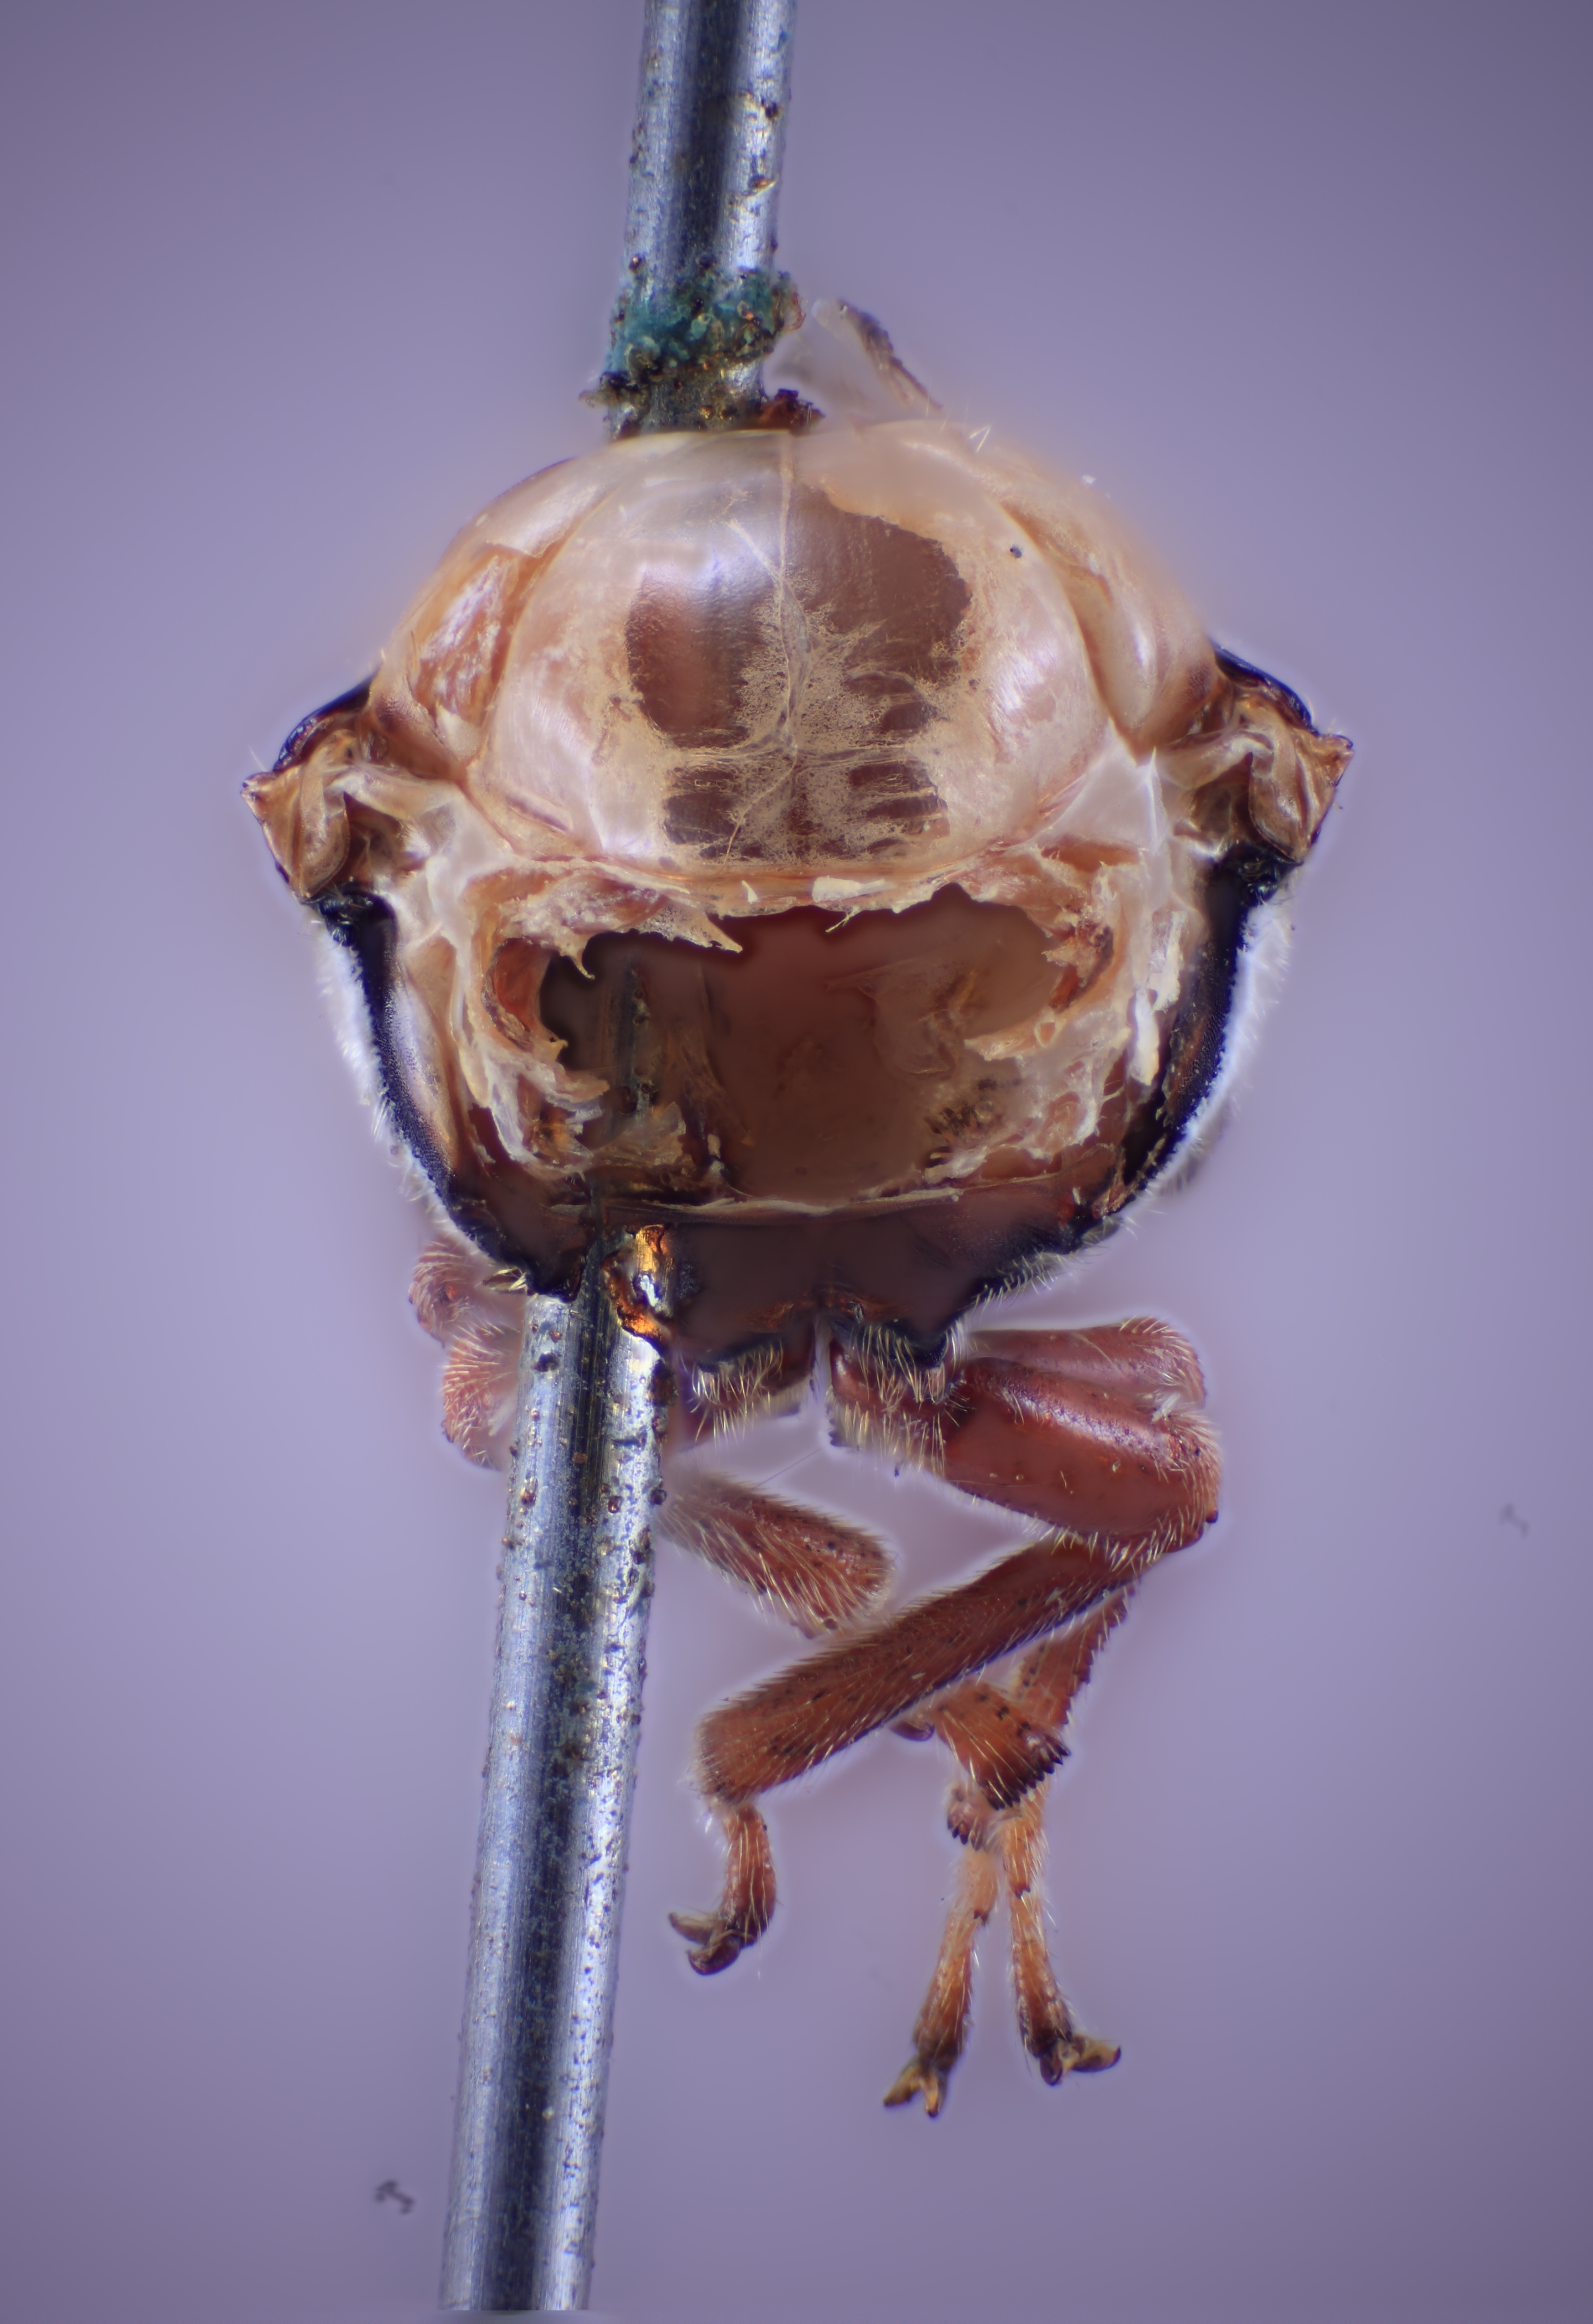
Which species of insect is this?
Tricentrus aequicornis
